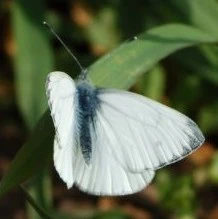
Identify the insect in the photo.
Pieris napi
